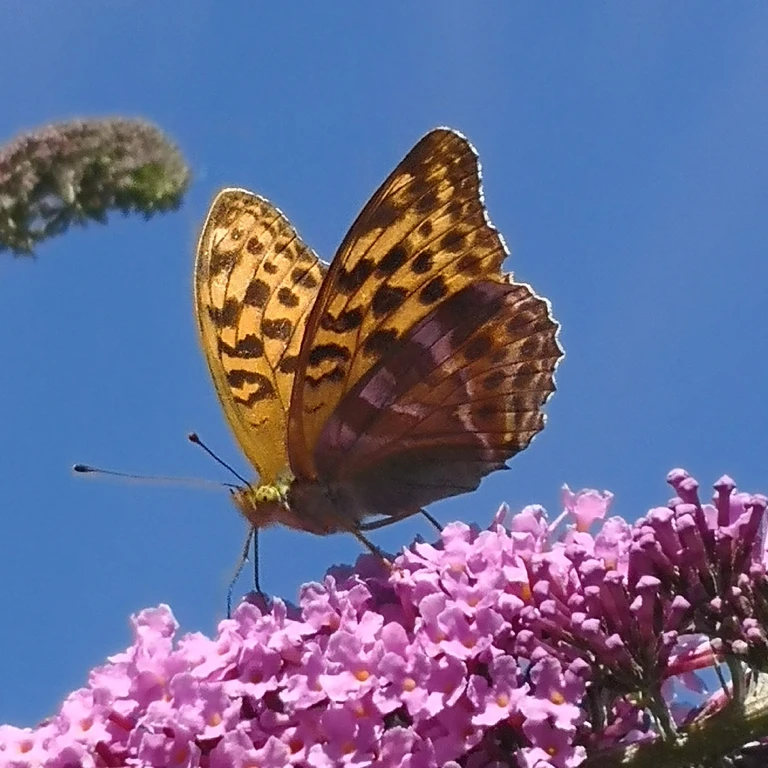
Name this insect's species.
Argynnis paphia
